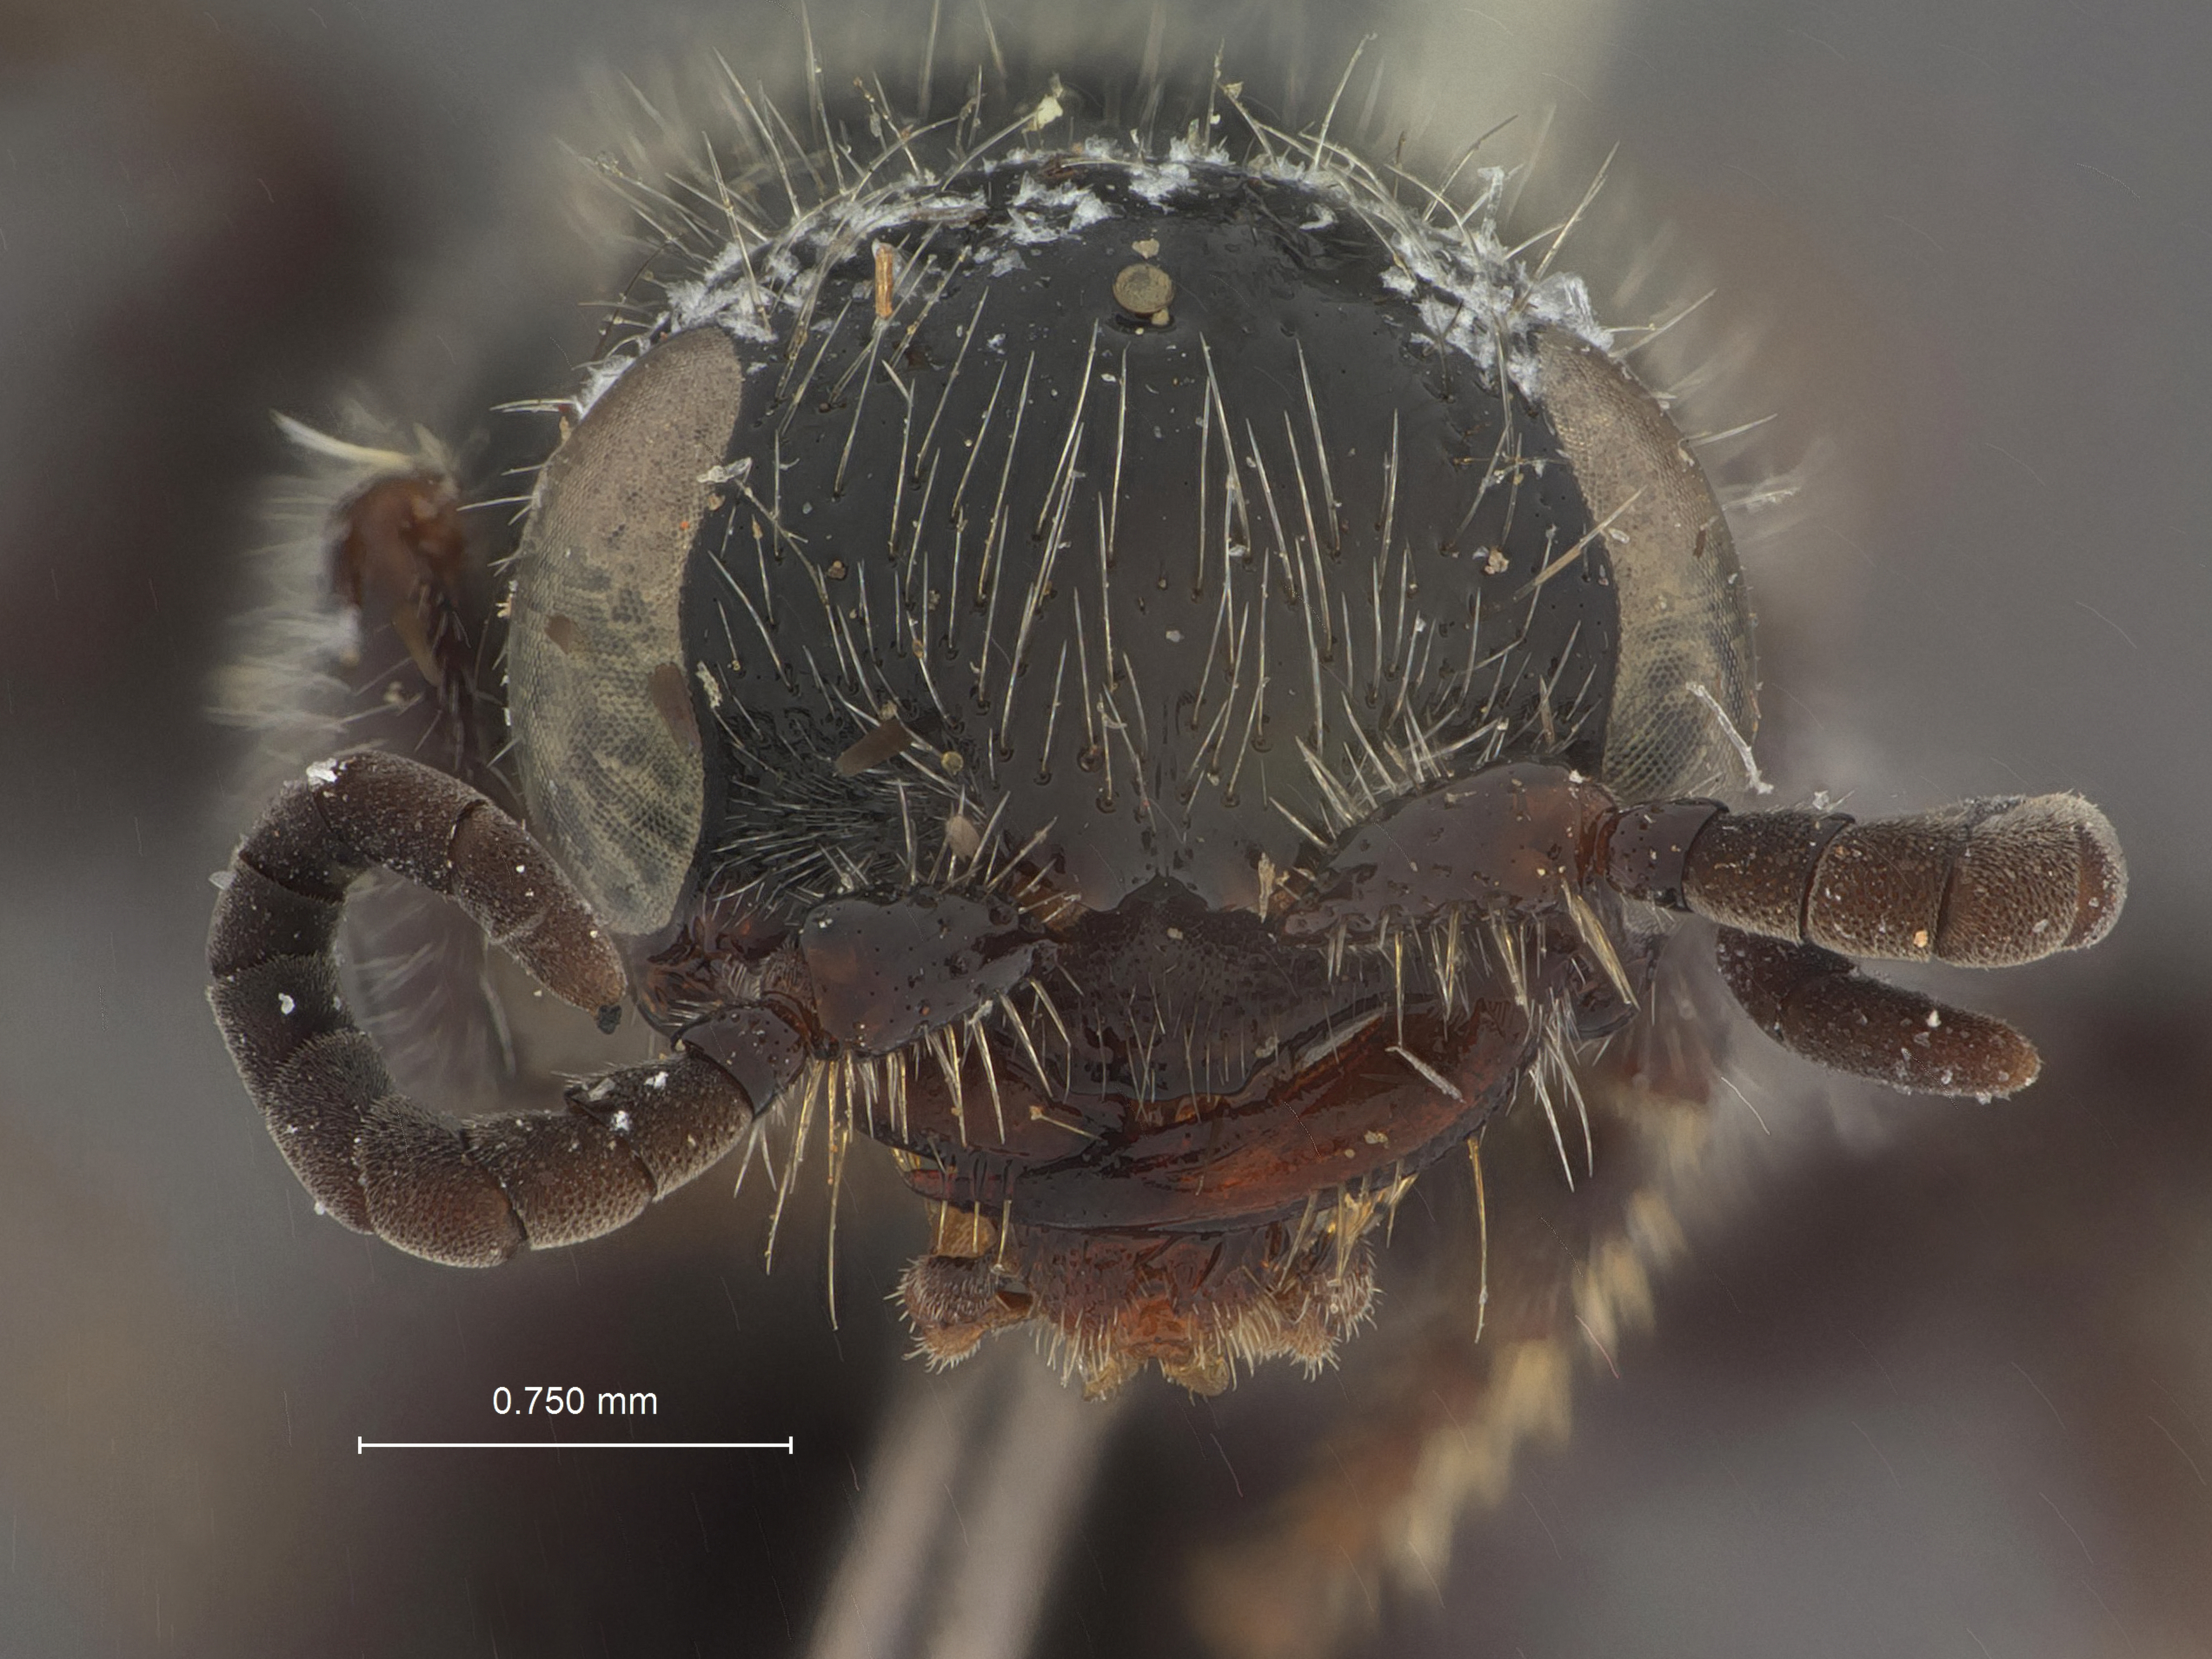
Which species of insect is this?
Mesa karunaratnei
